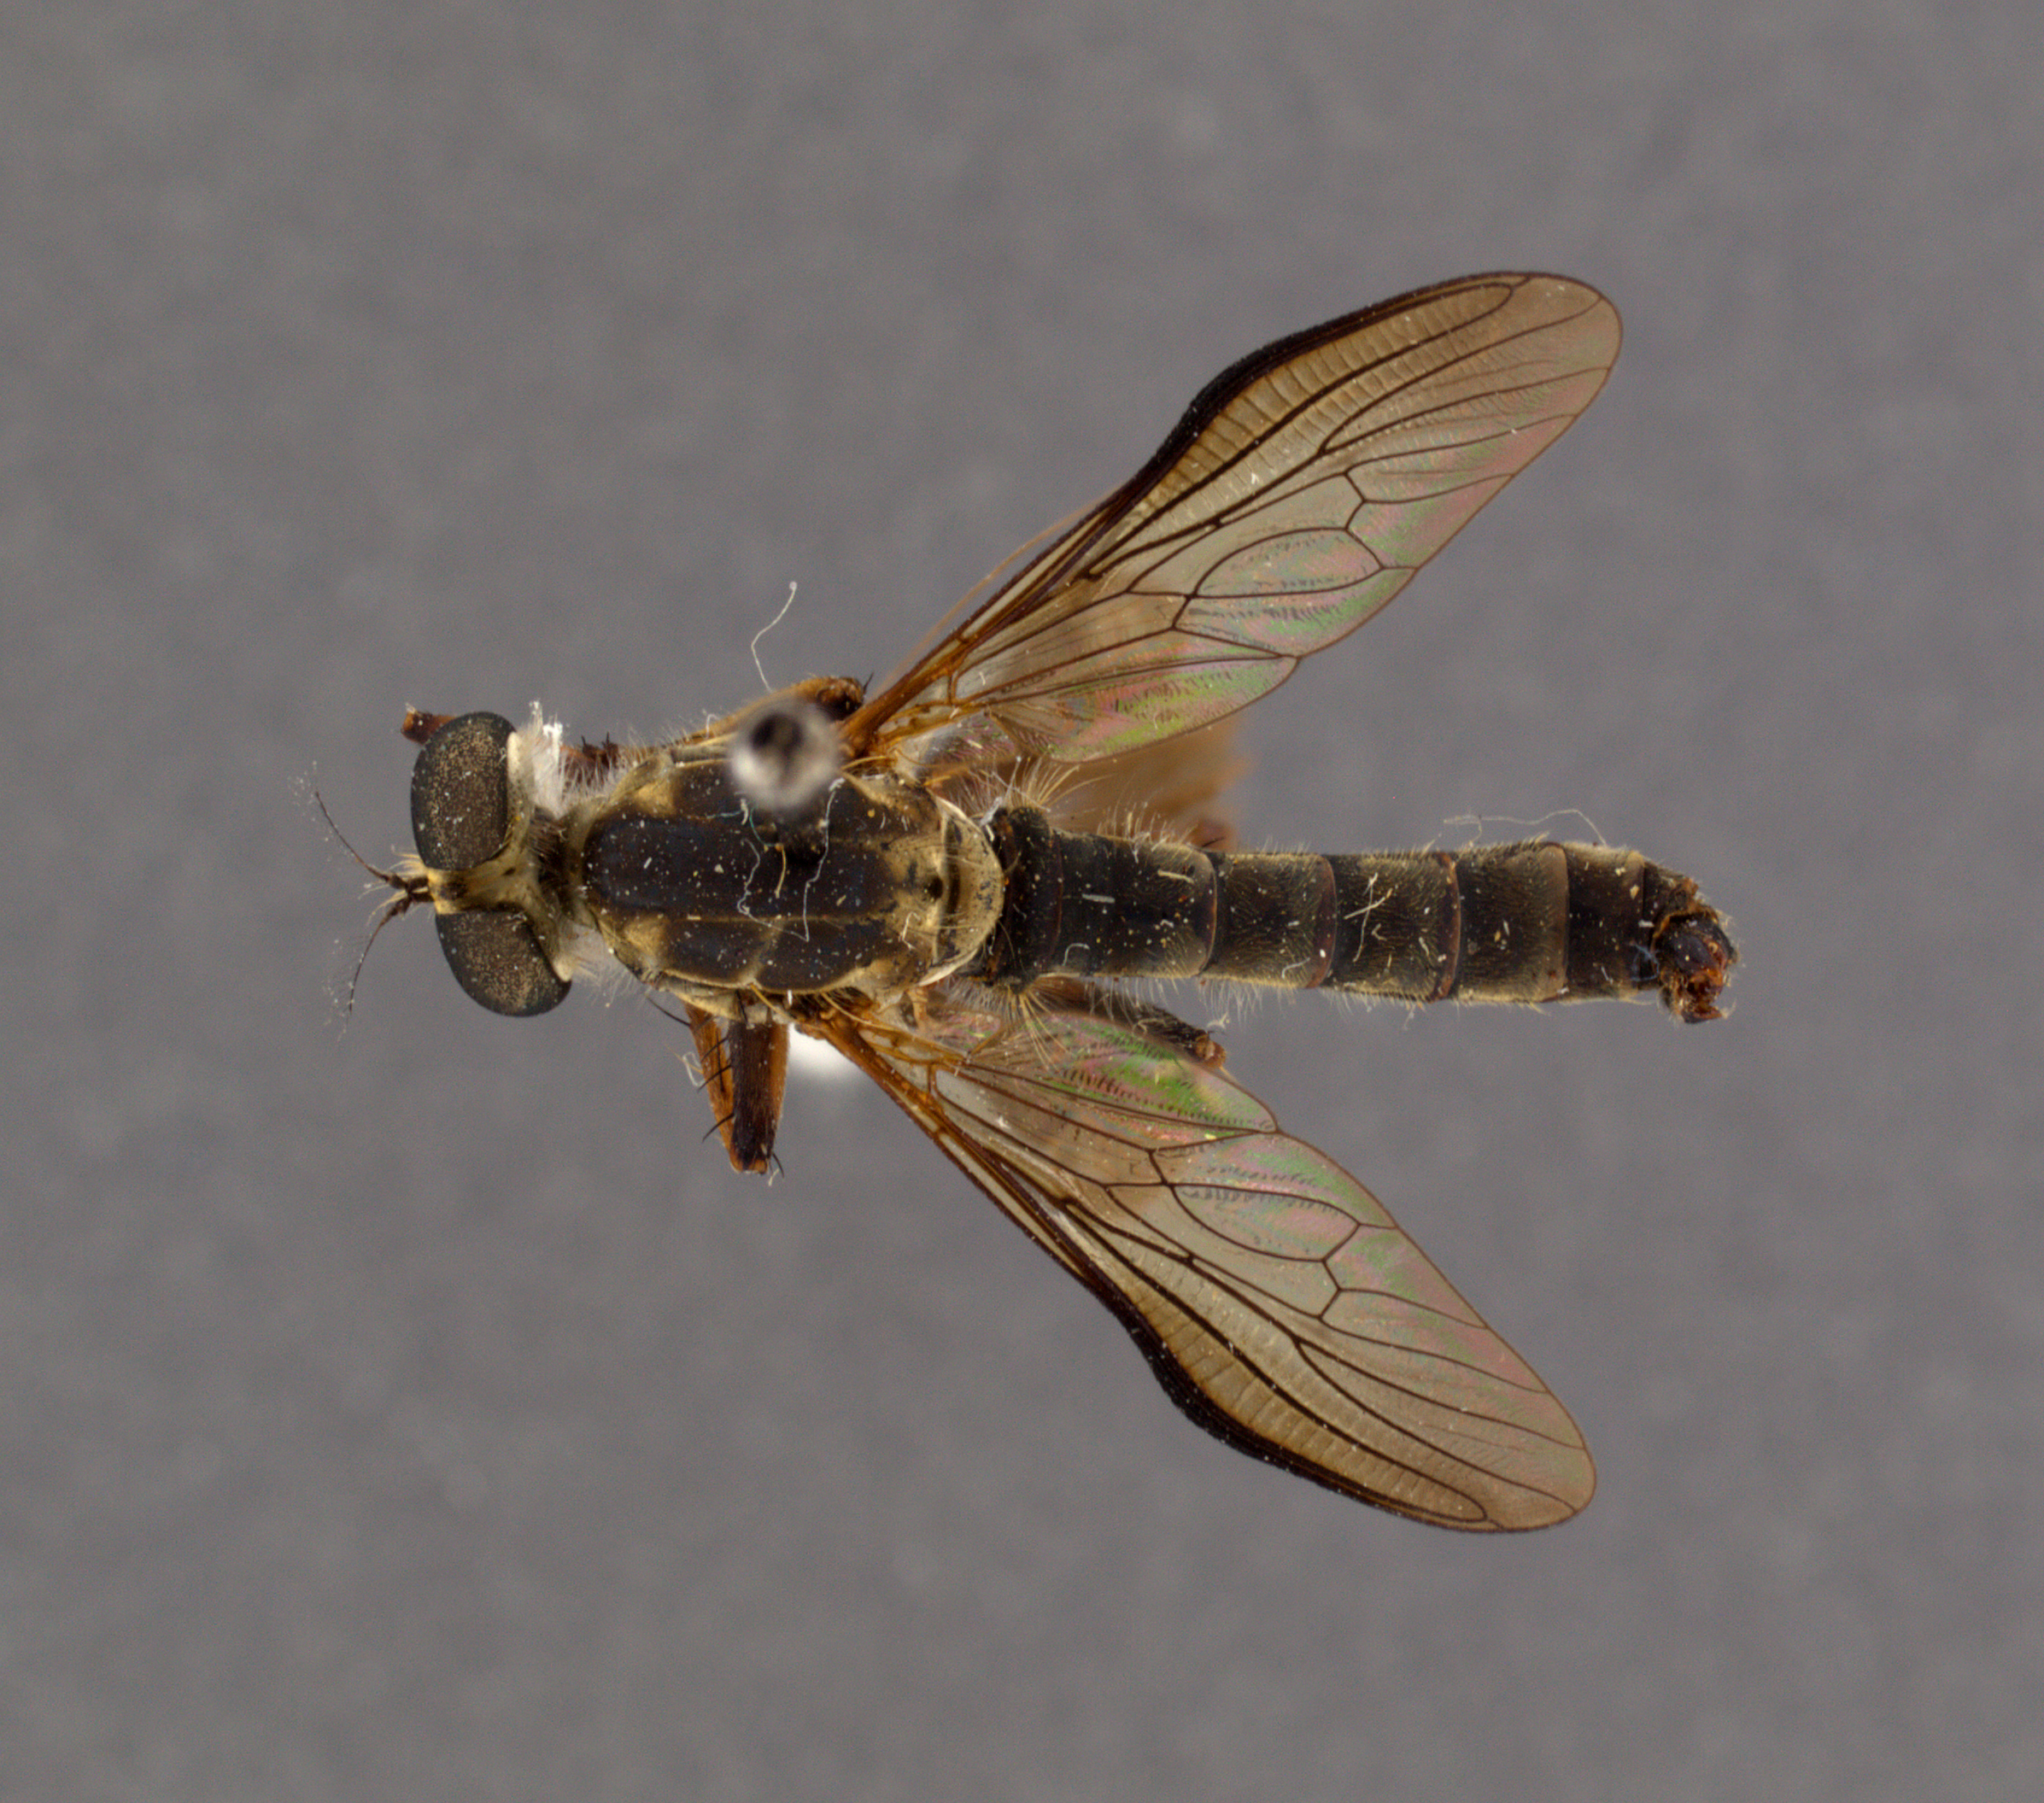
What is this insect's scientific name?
Ommatius tibialis
